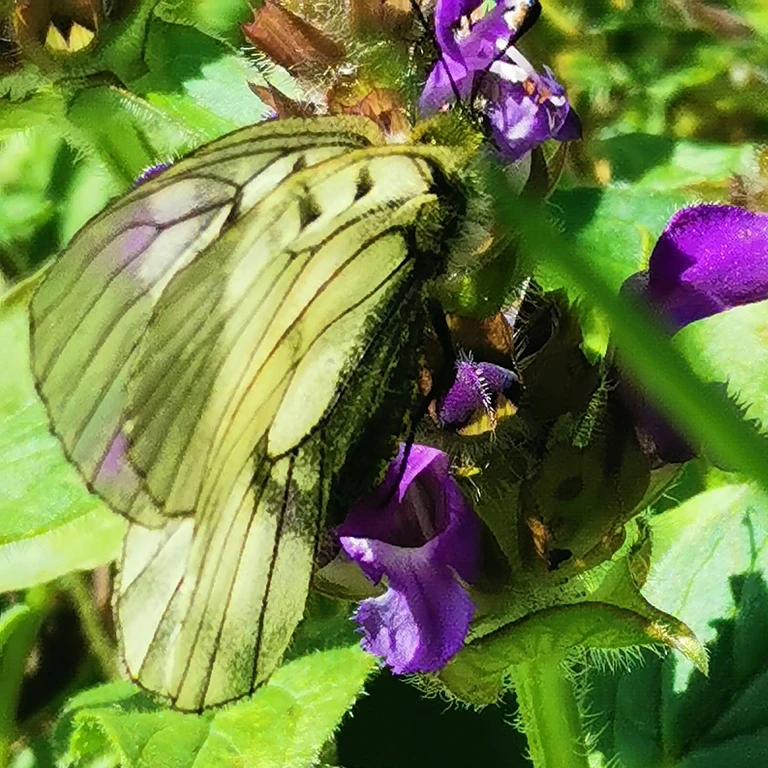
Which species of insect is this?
Parnassius mnemosyne
